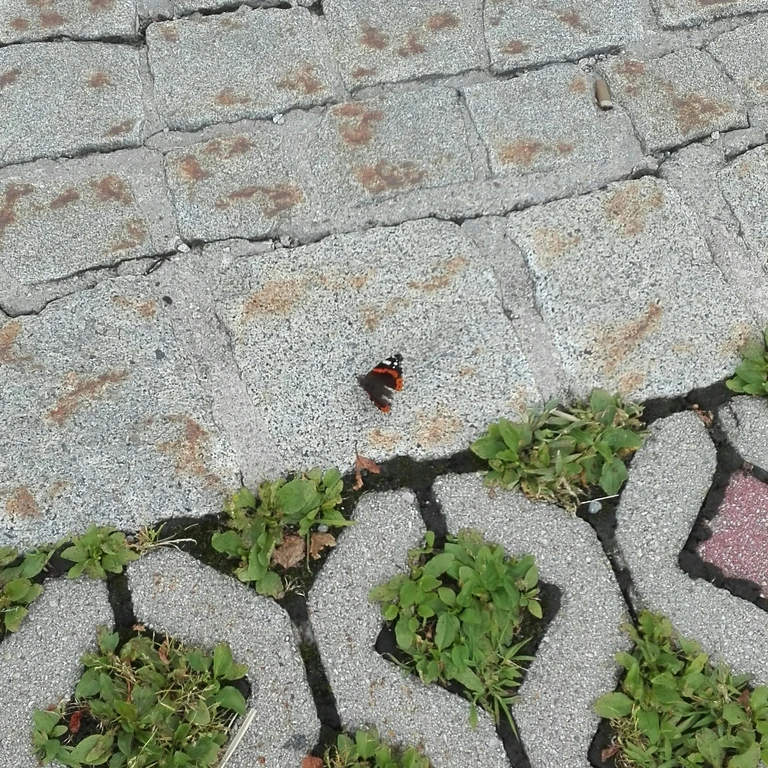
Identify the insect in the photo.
Vanessa atalanta
